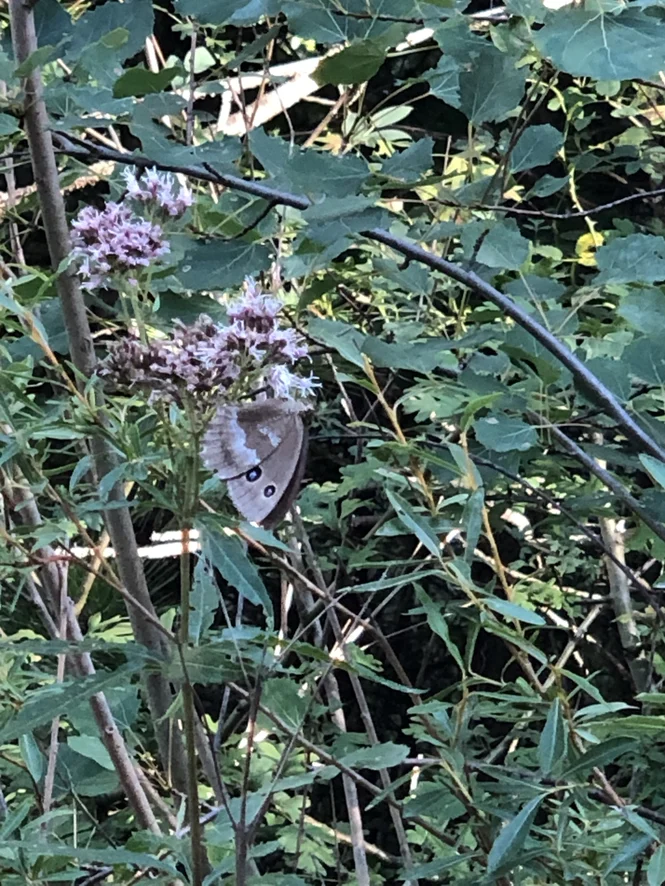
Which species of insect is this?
Minois dryas
